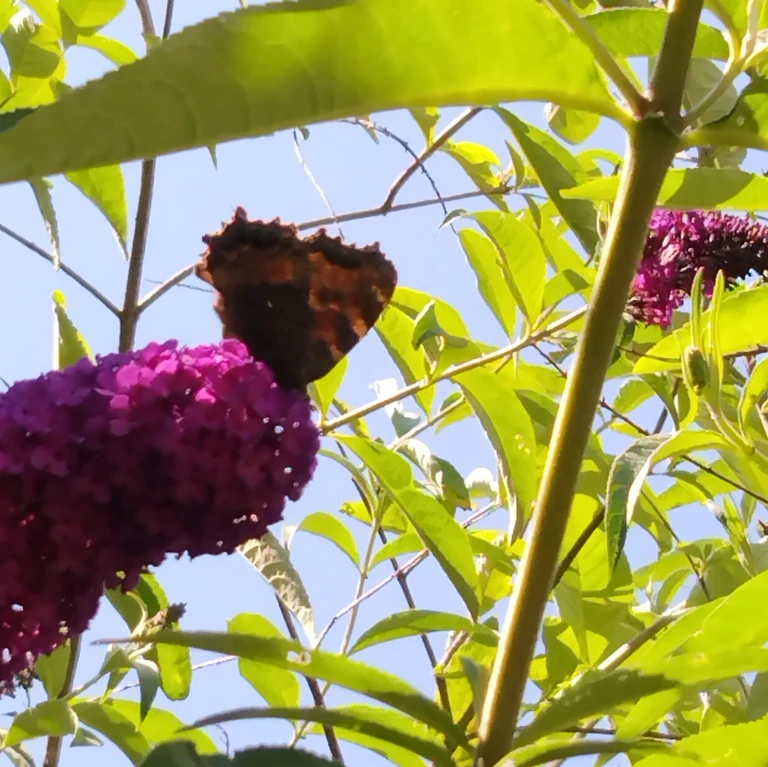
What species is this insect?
Aglais urticae
